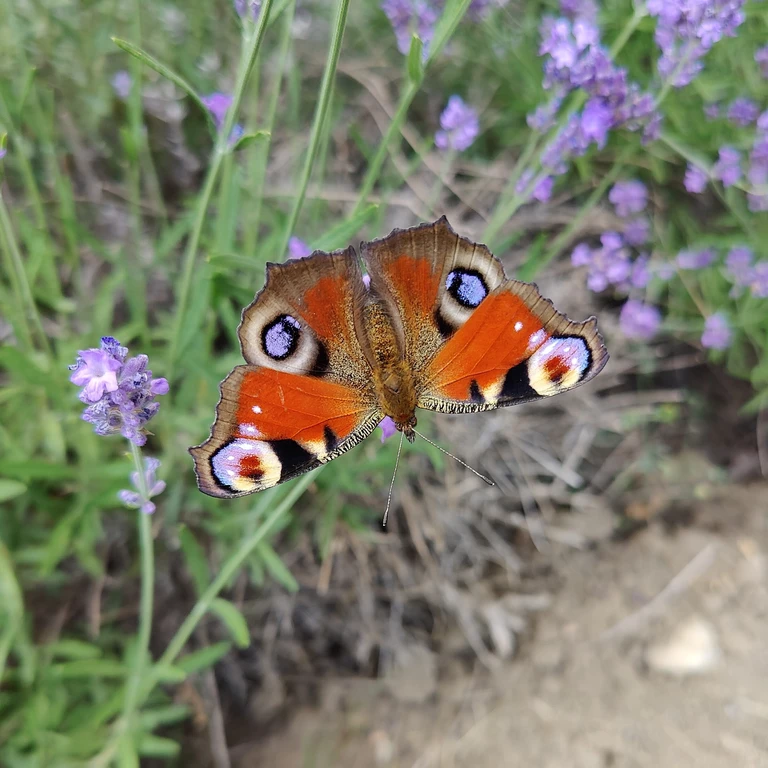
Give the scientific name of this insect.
Aglais io
